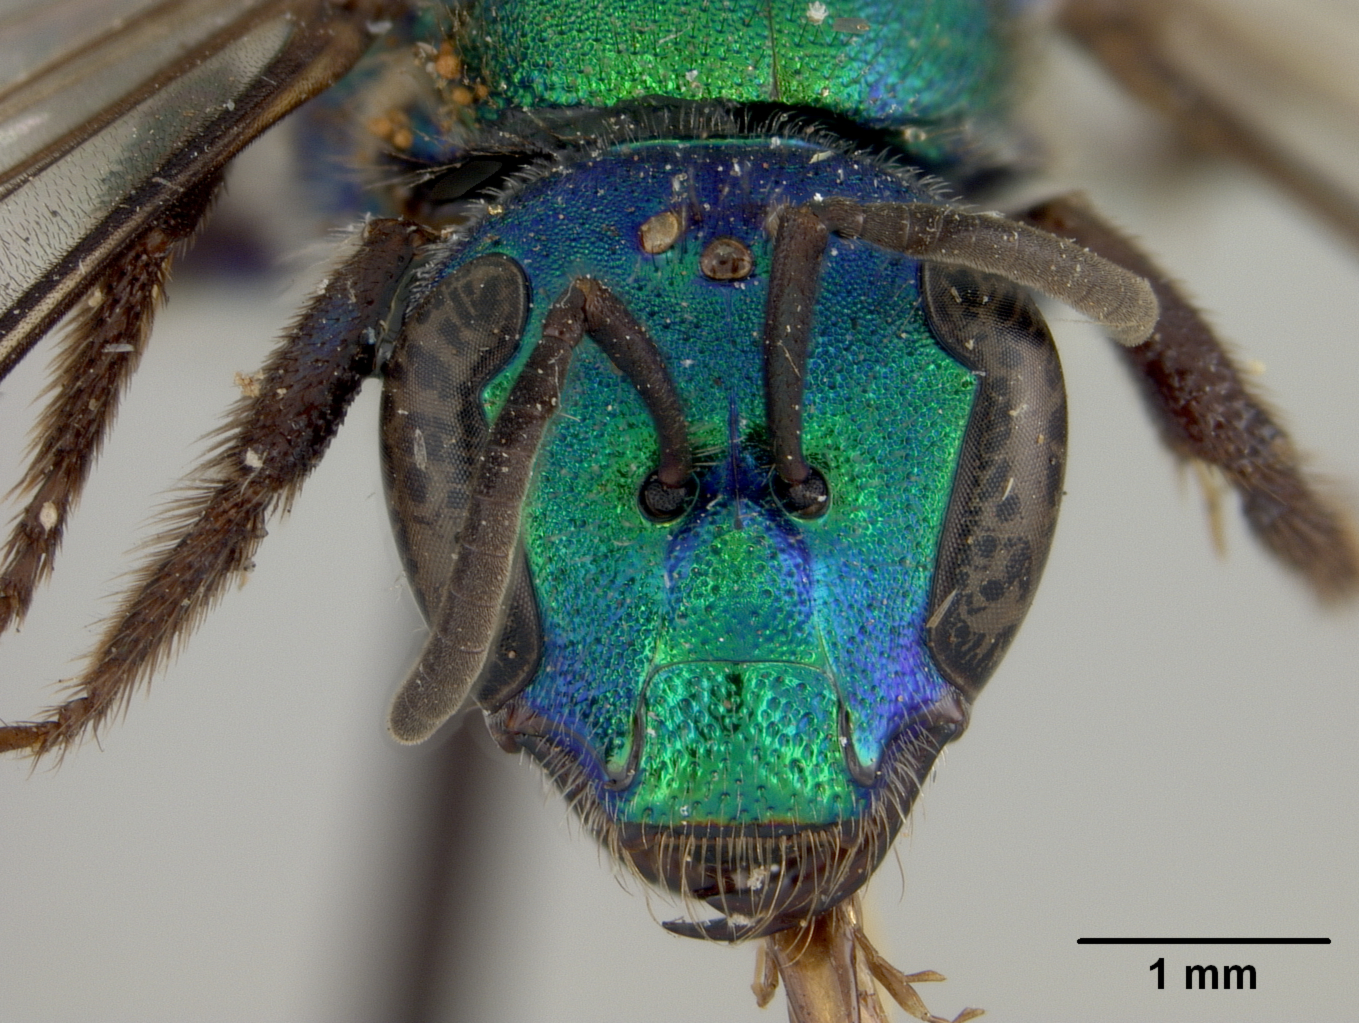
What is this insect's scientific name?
Augochlora cubana
